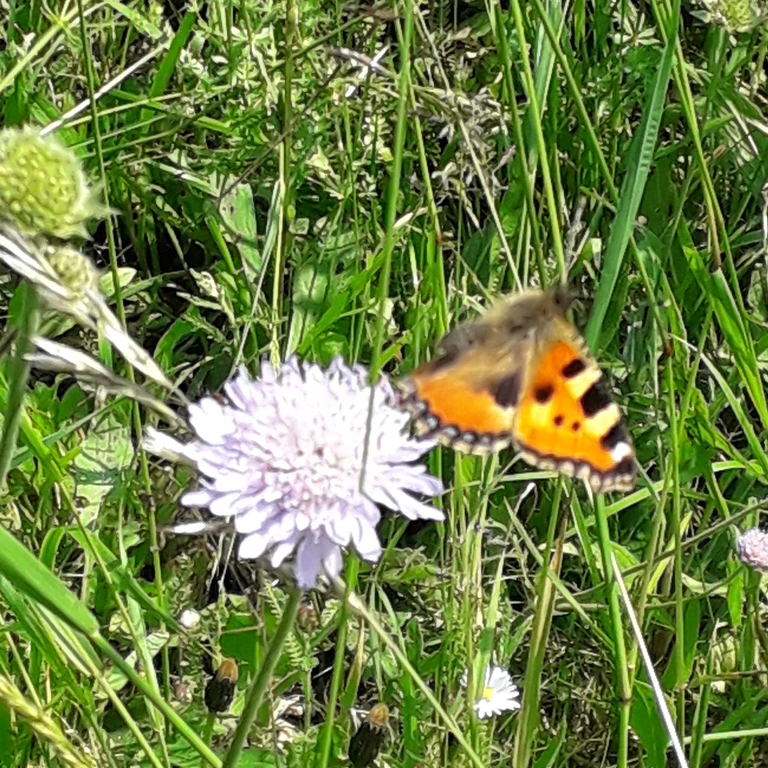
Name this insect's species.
Aglais urticae
